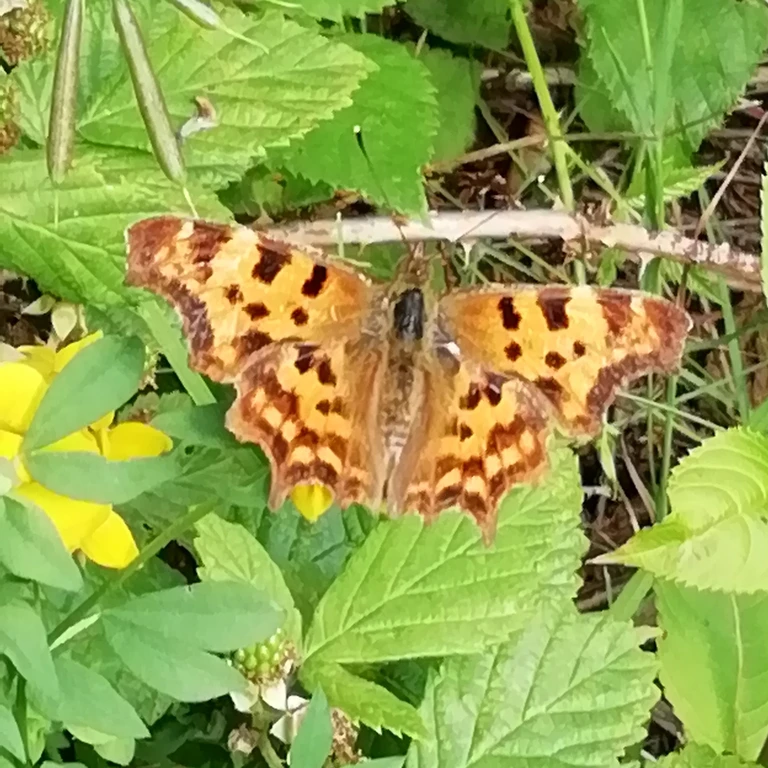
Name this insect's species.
Polygonia c-album
